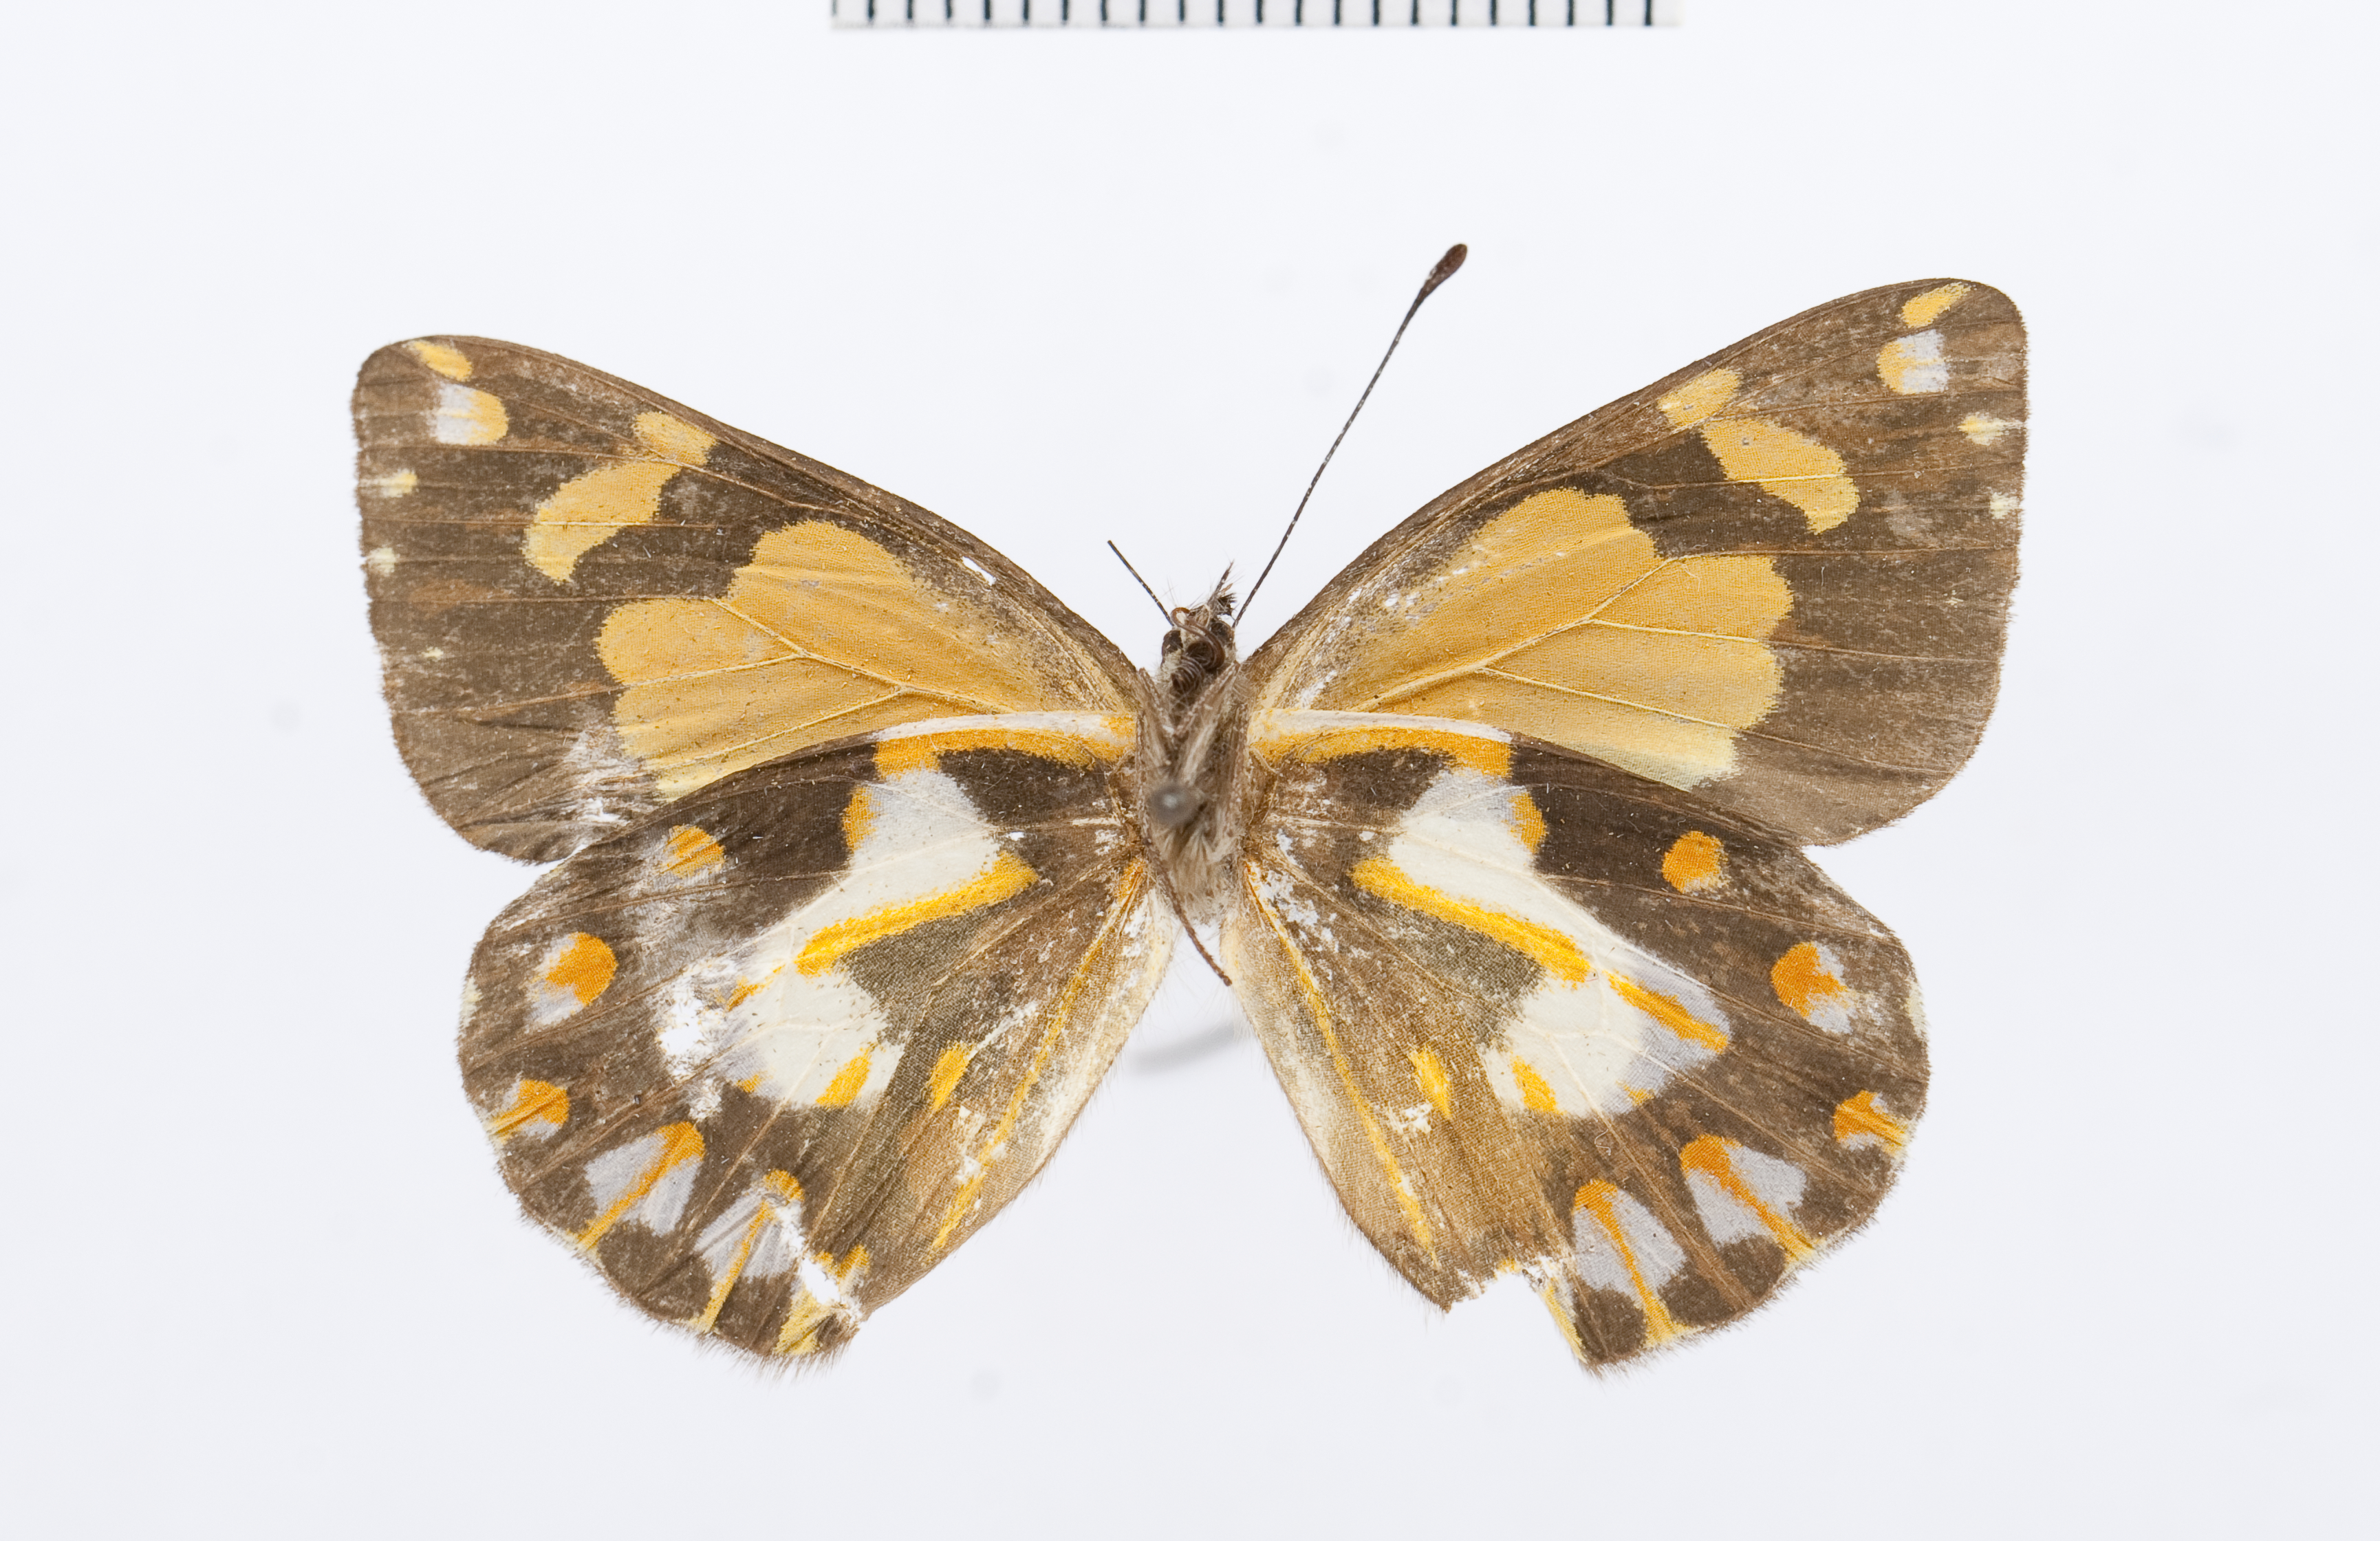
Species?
Delias toxopei
